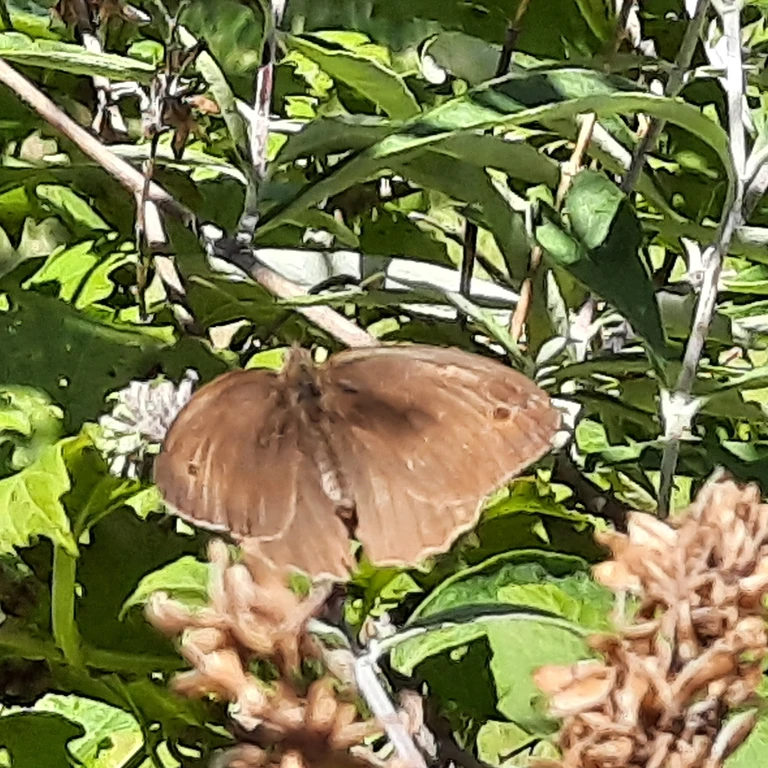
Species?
Maniola jurtina
